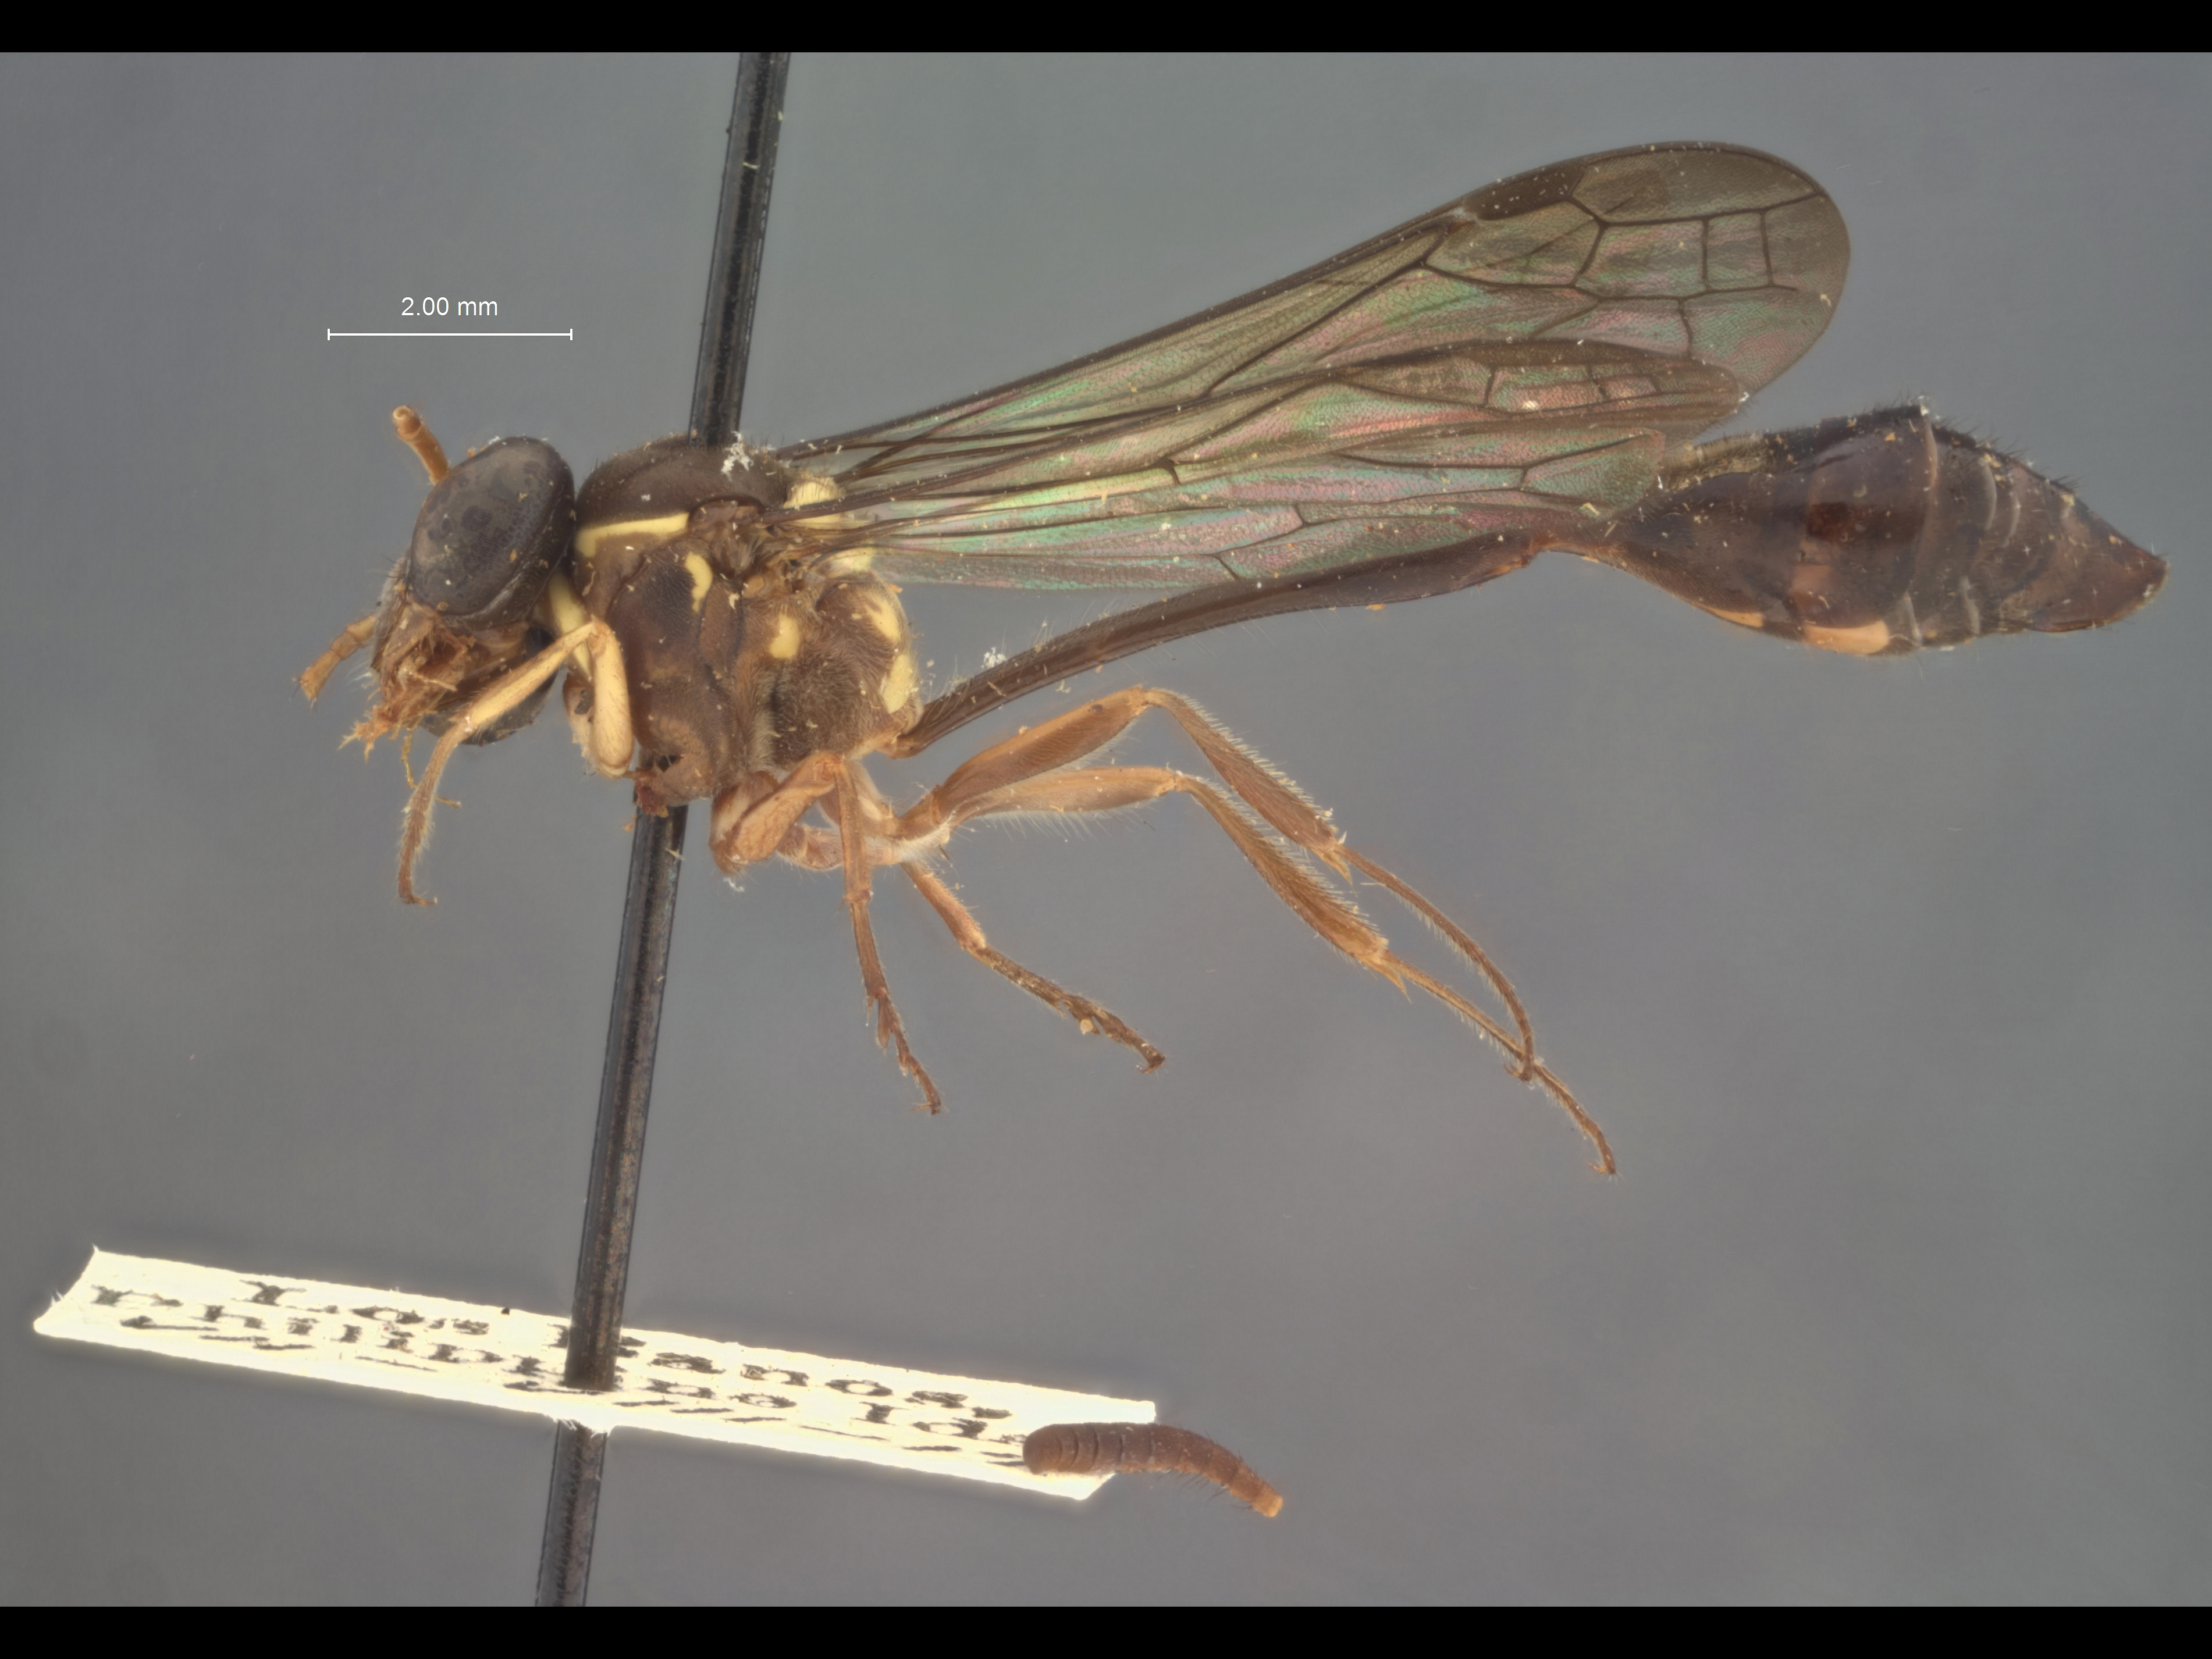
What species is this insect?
Stenogaster depressigaster
